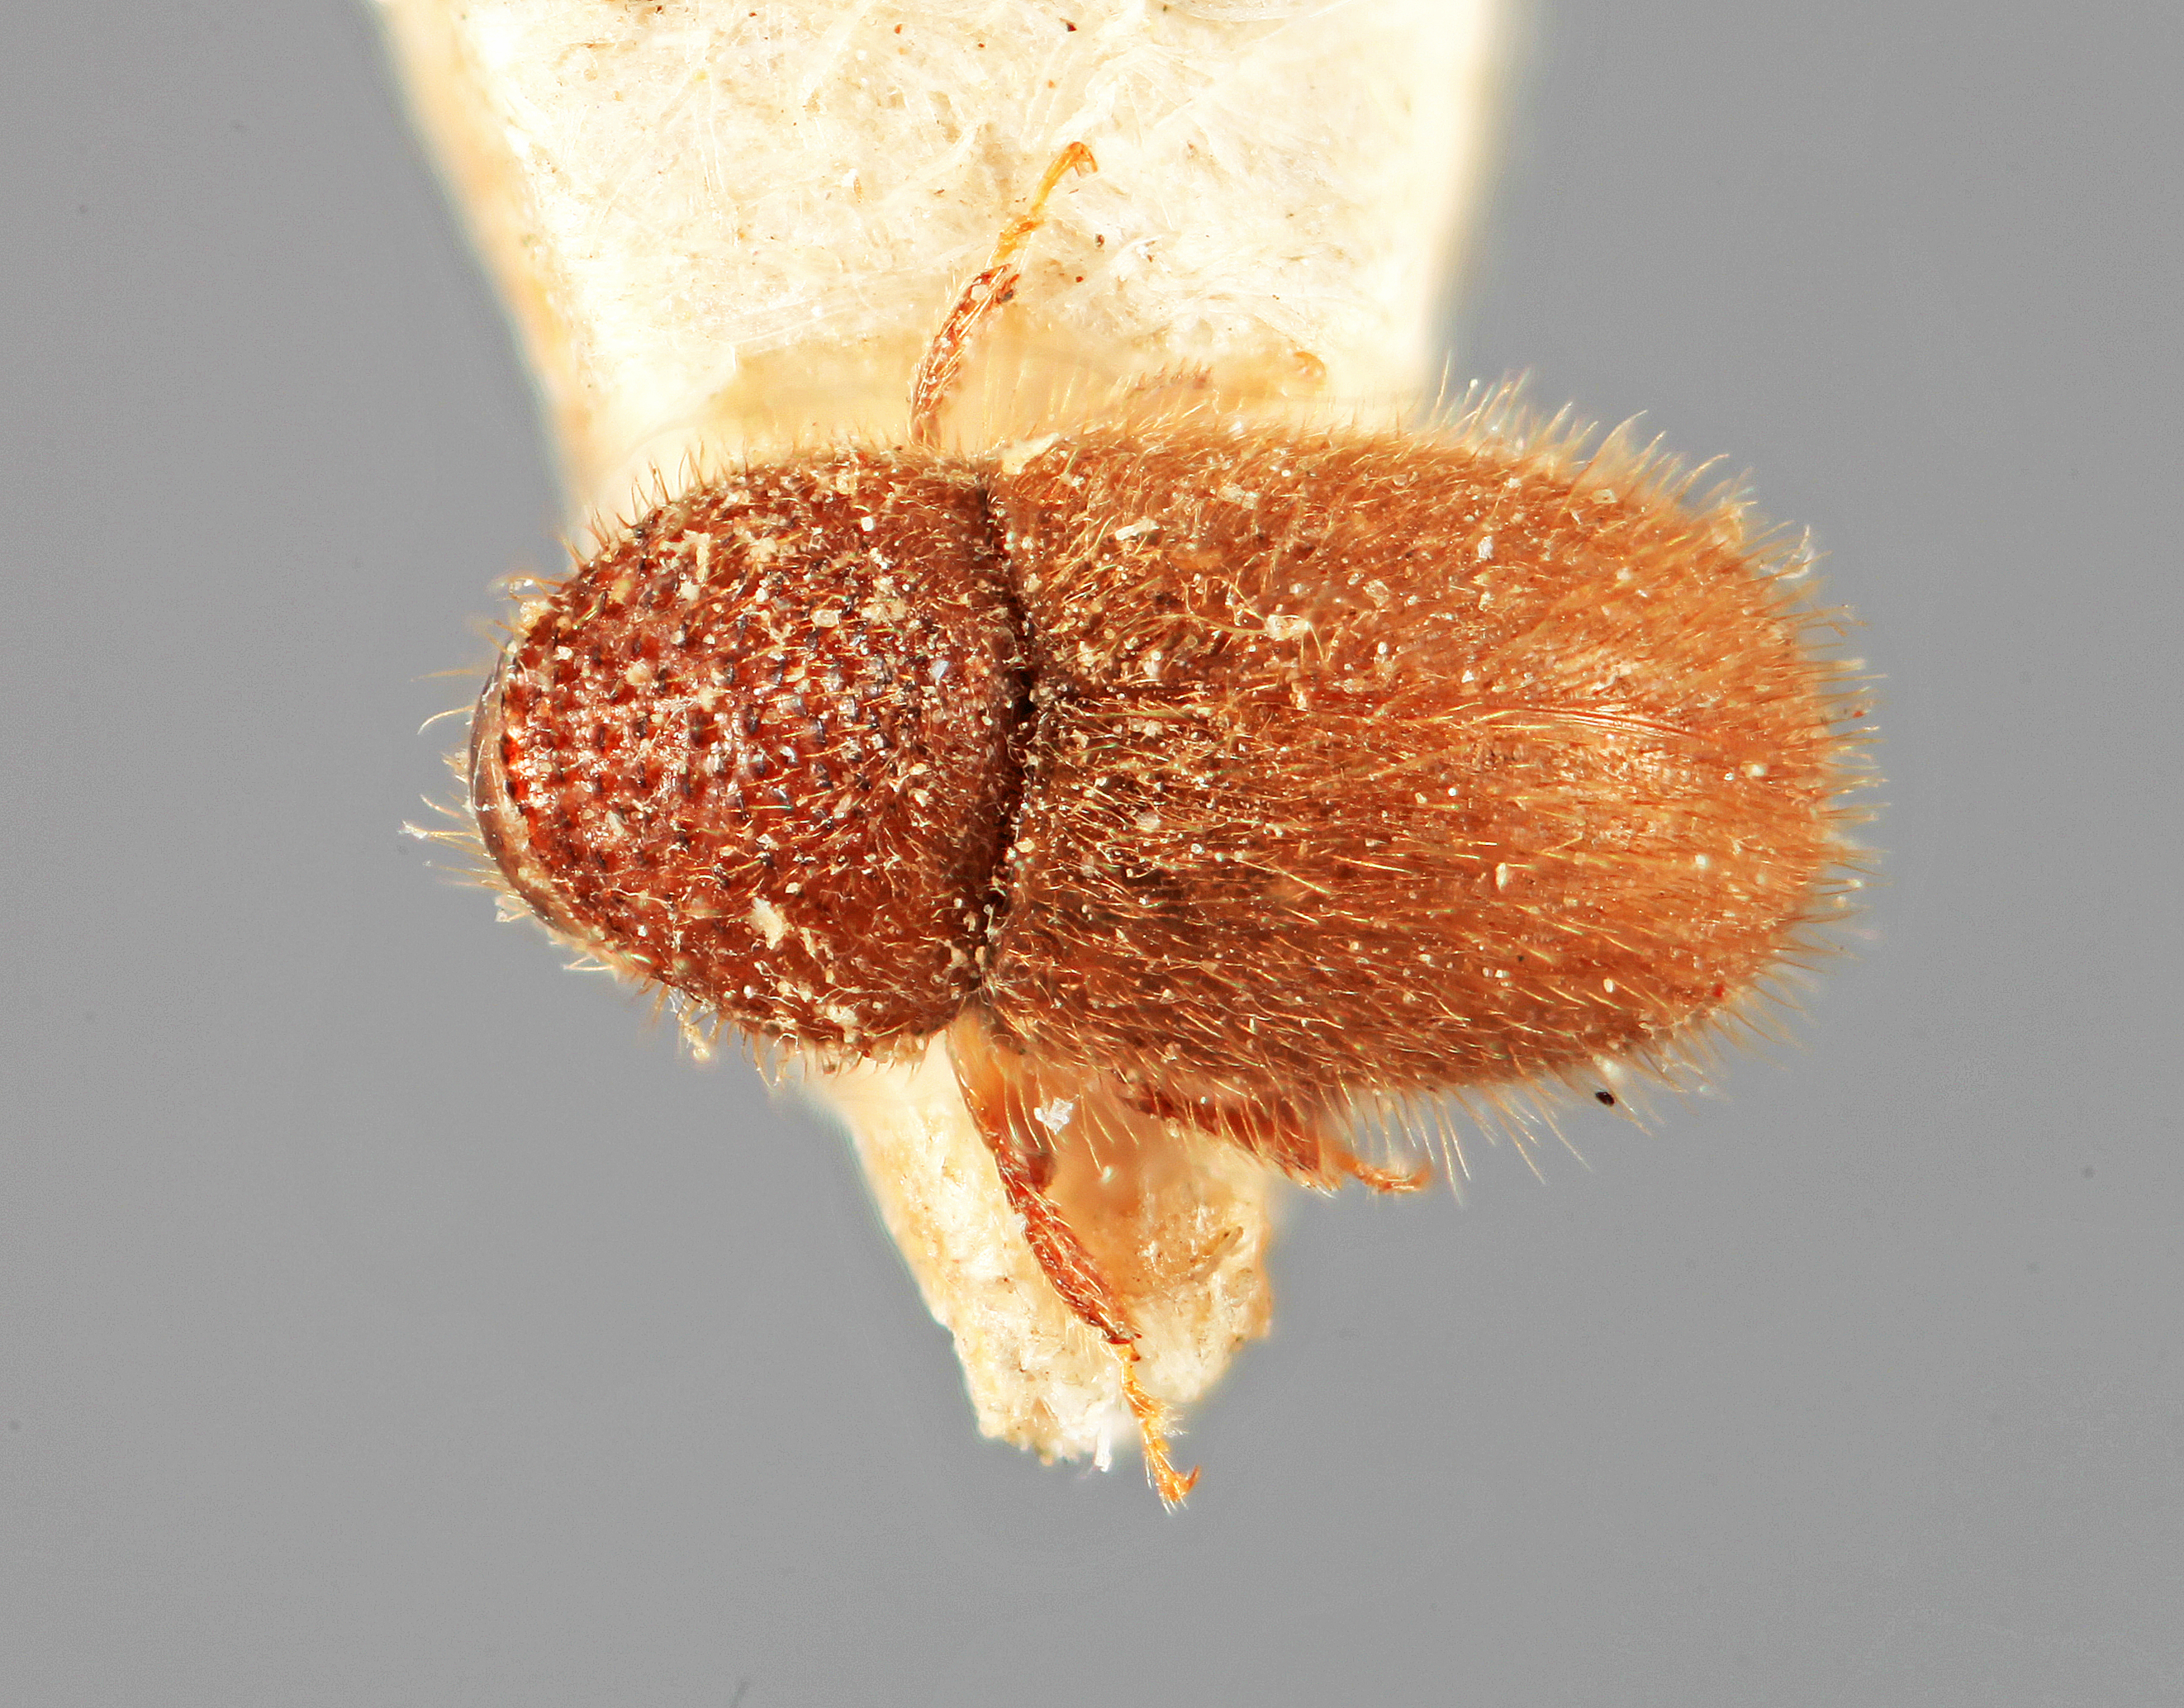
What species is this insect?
Cryphalus felis
